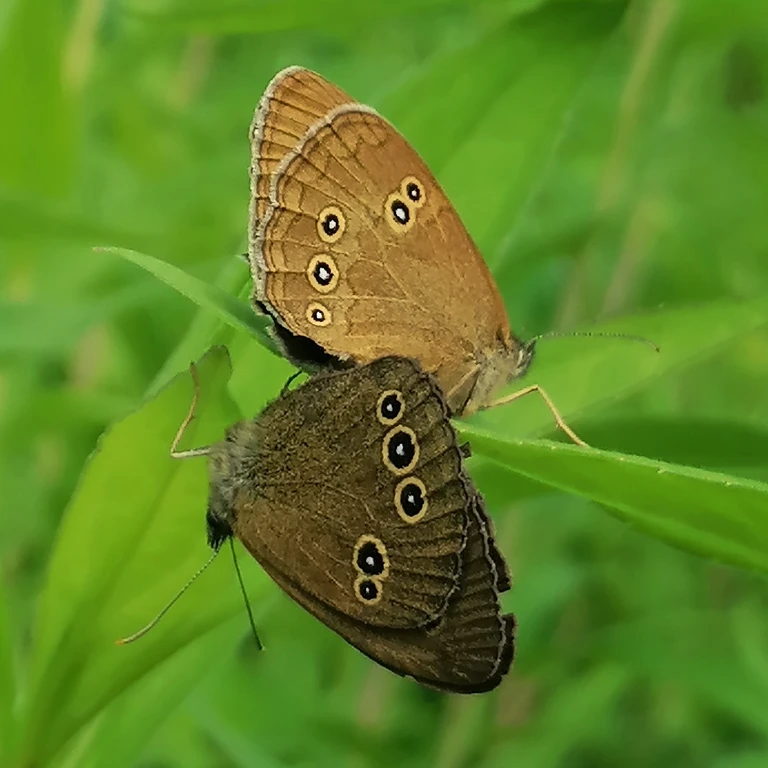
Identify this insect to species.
Aphantopus hyperantus
